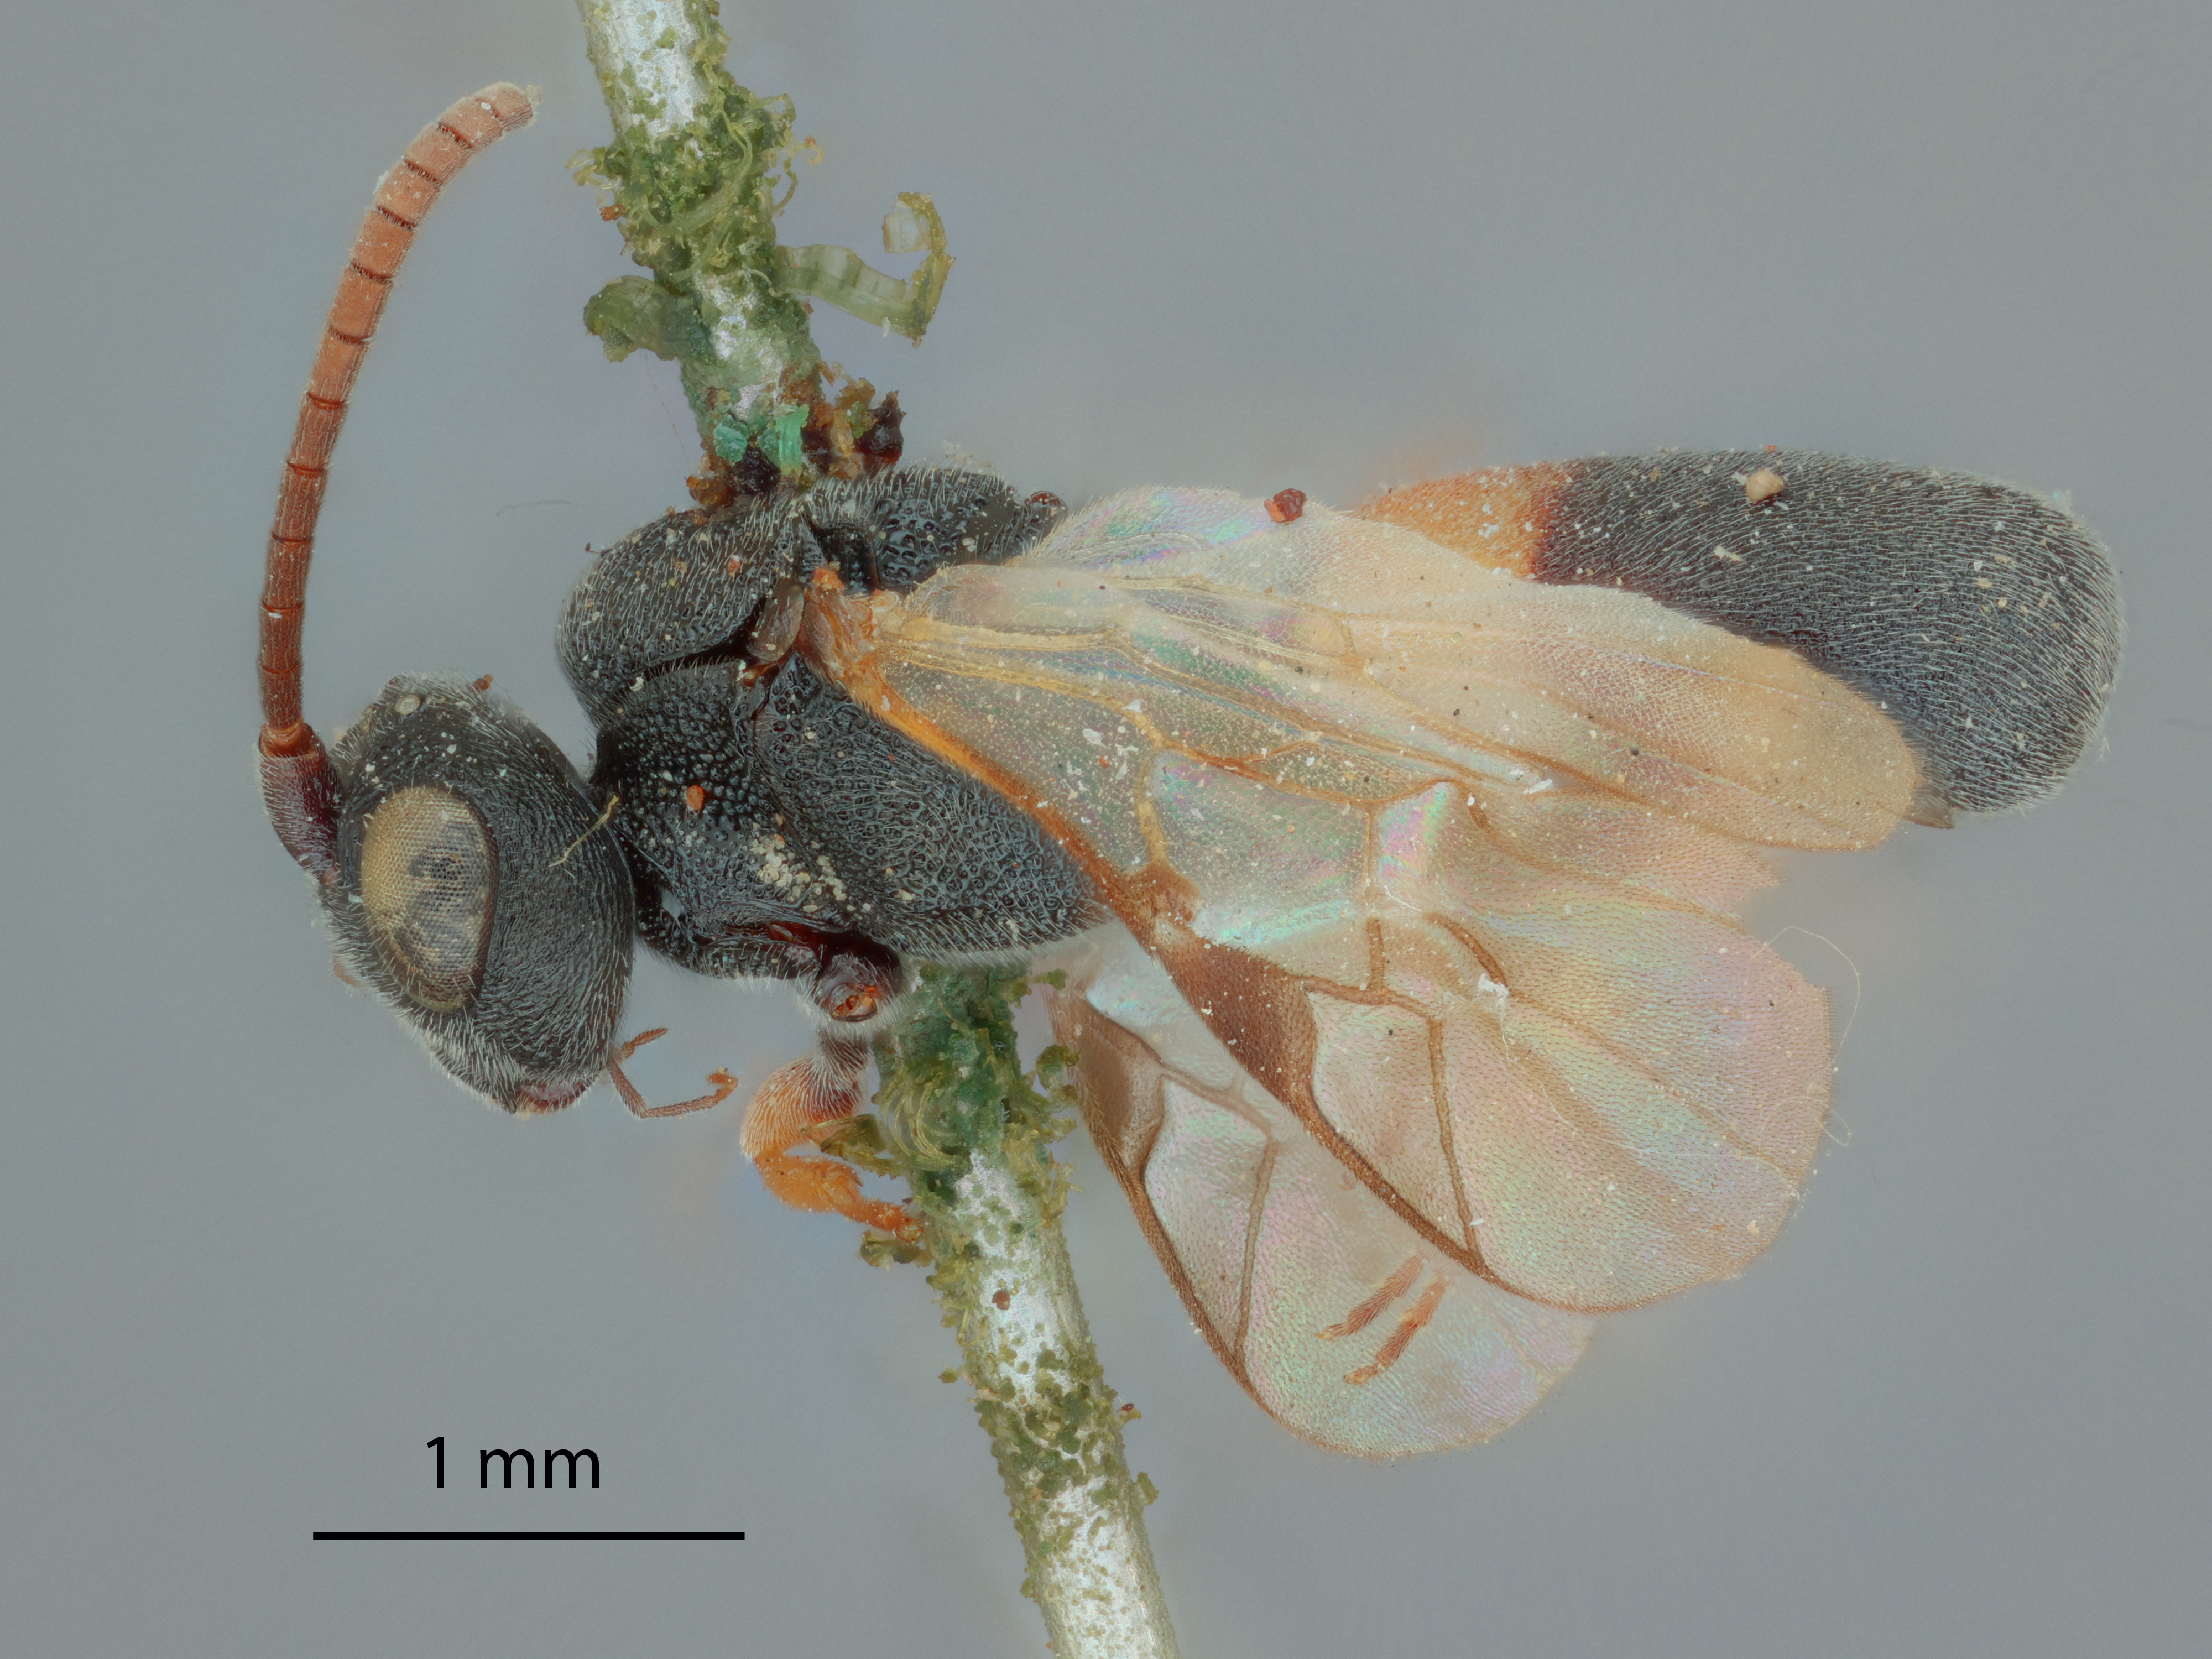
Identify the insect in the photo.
Chelonus electus
